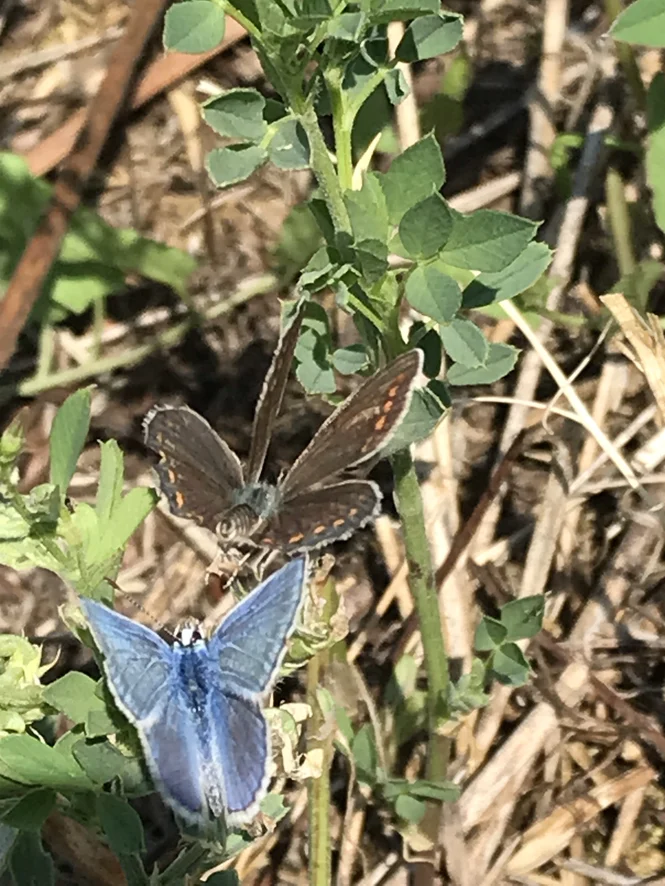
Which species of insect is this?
Polyommatus icarus
